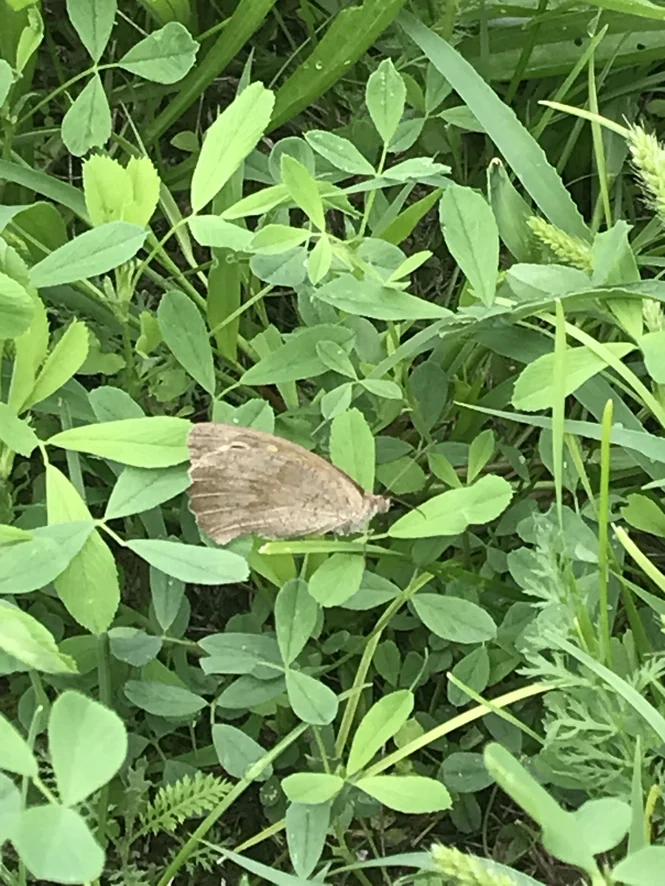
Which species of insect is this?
Maniola jurtina
